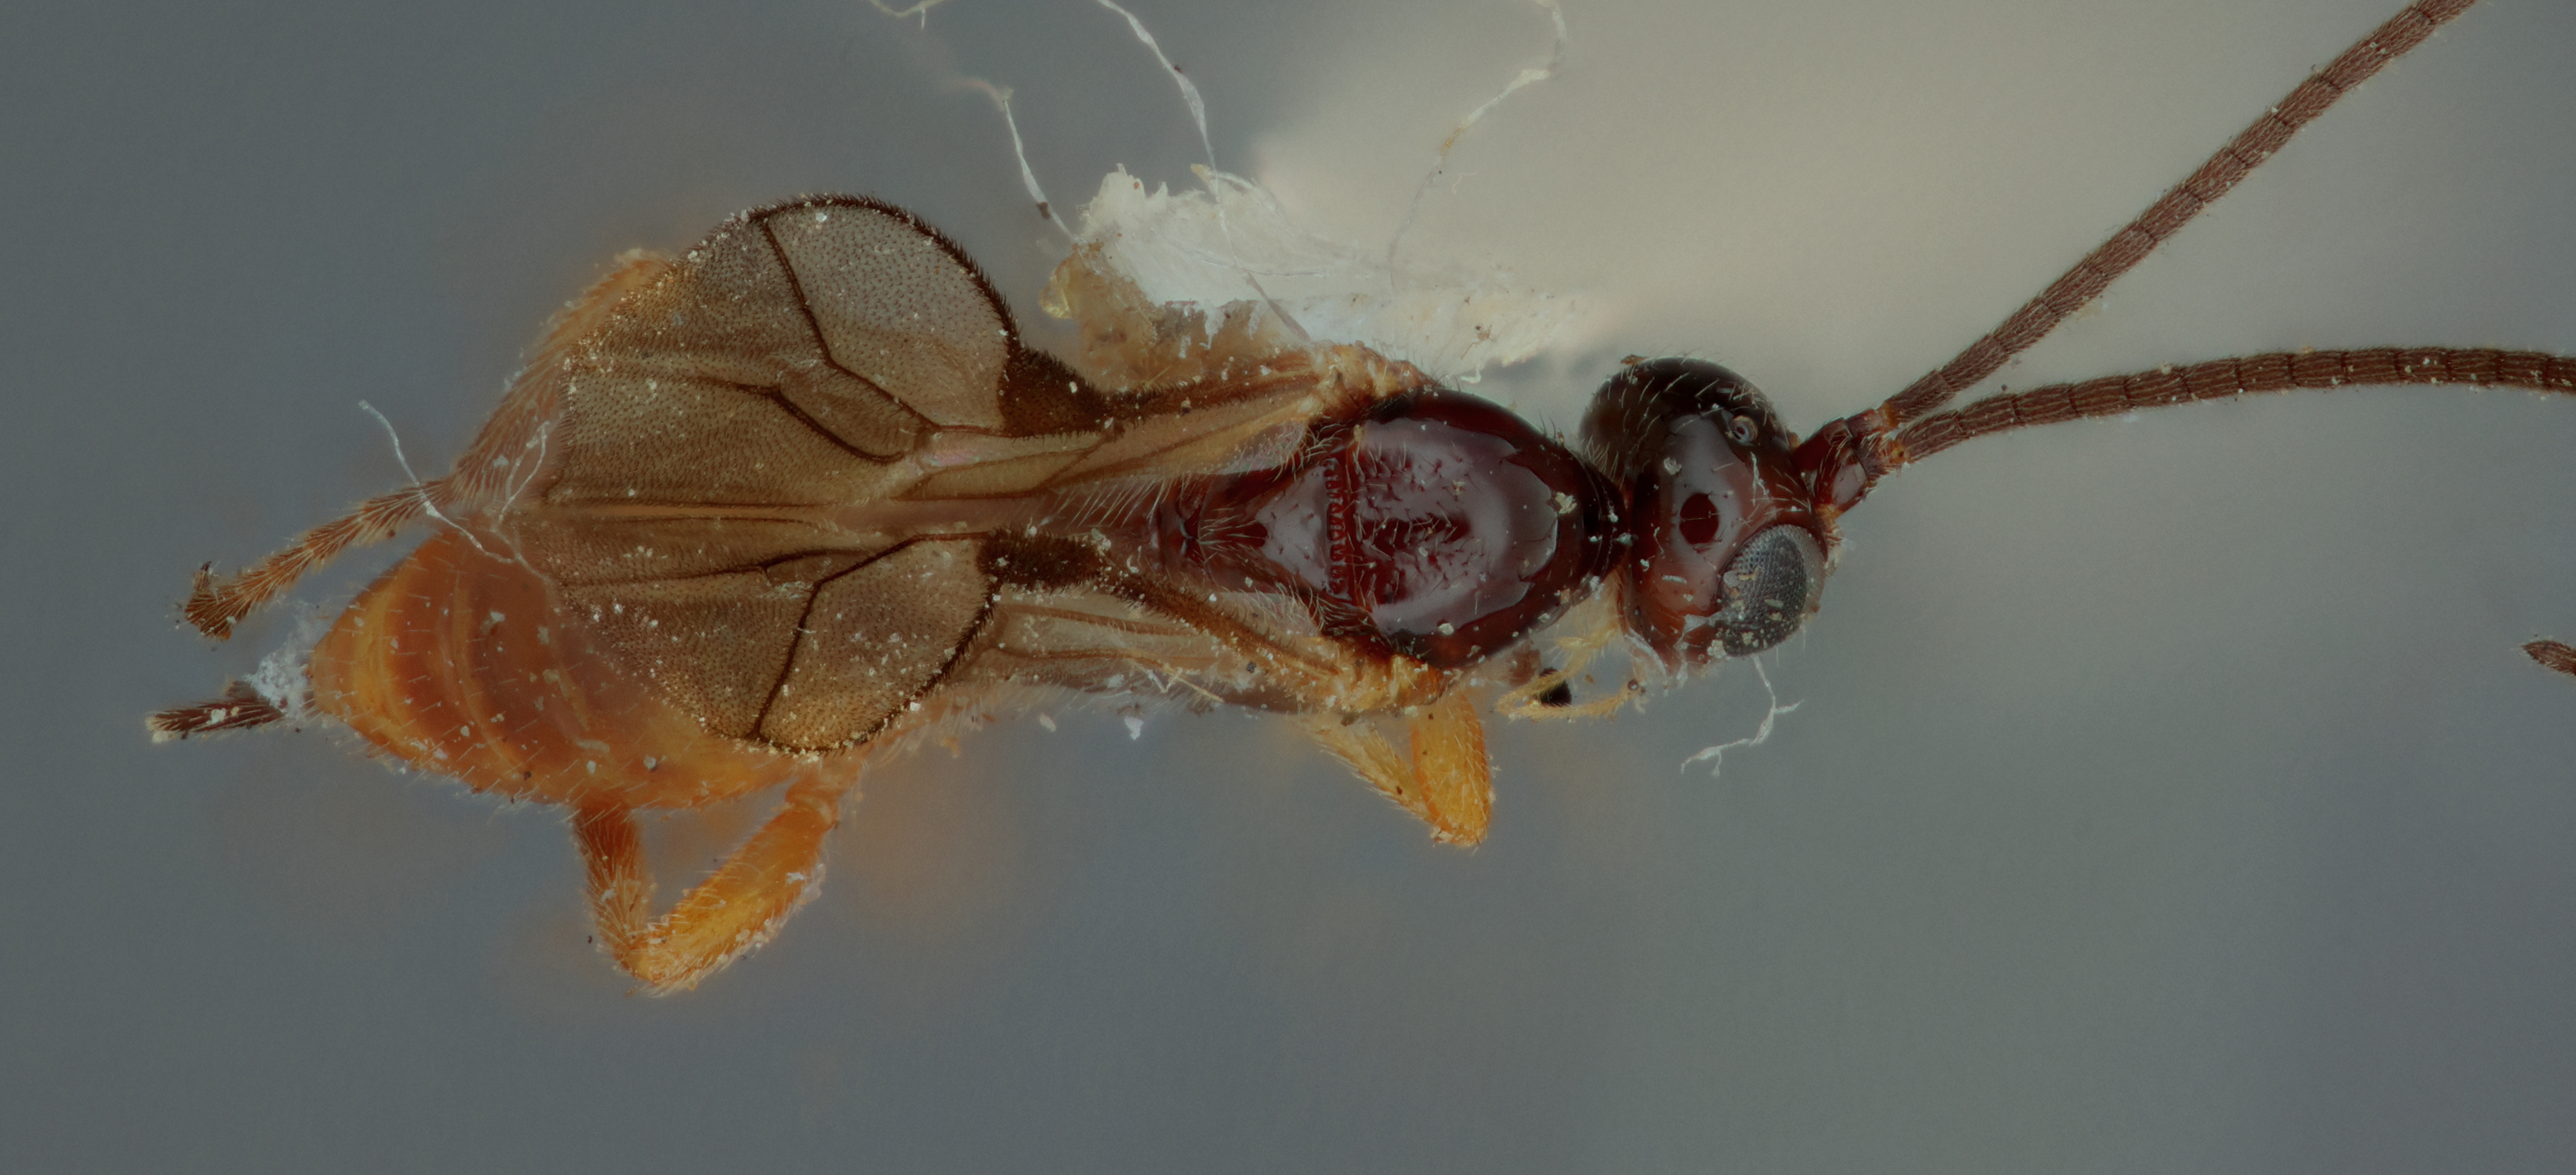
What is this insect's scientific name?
Bracon meromyzae
